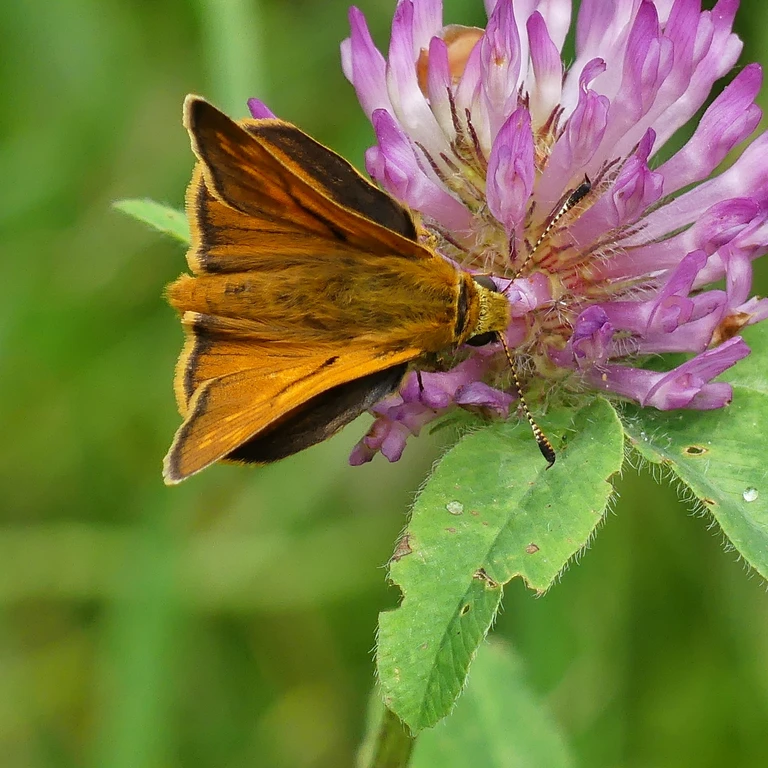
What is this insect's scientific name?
Ochlodes sylvanus (also Ochlodes venata)
